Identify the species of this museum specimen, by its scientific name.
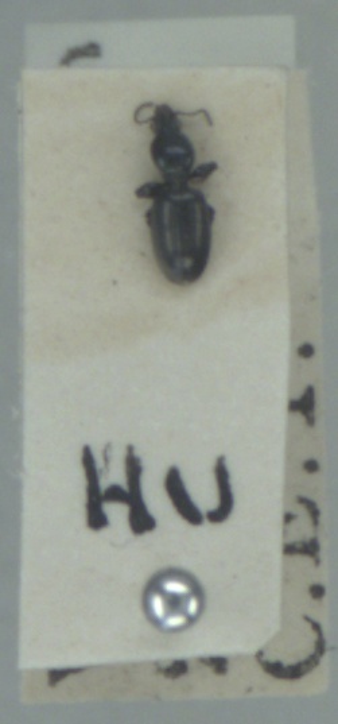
Dyschirius tristis
